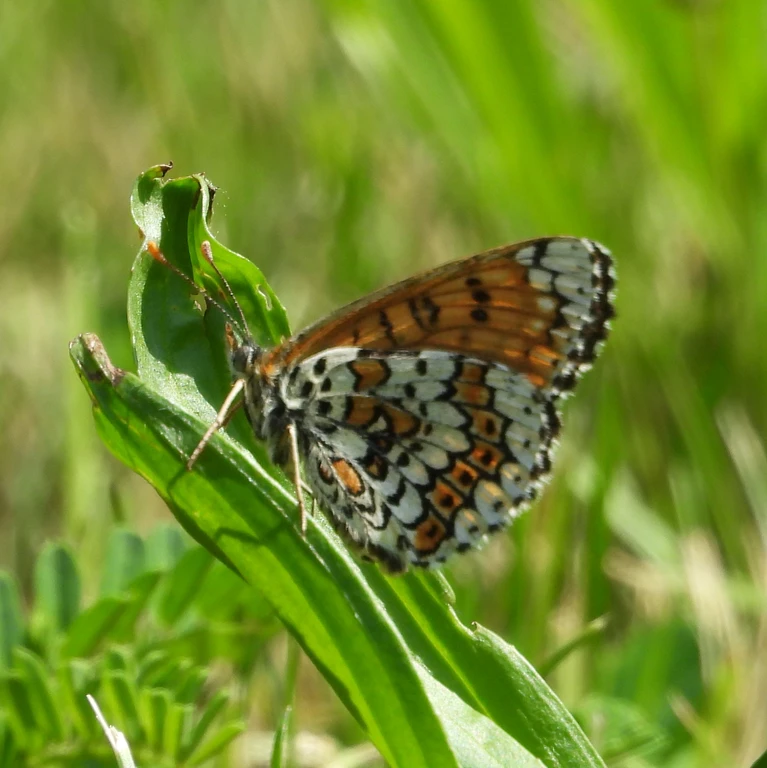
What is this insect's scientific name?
Melitaea cinxia
